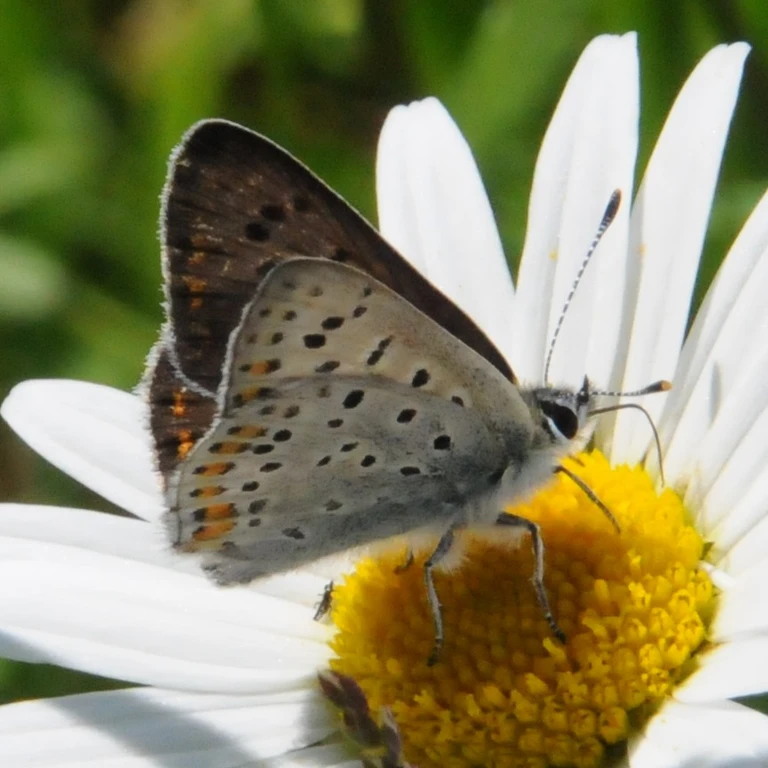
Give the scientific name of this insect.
Lycaena tityrus (also Loweia tityrus)
